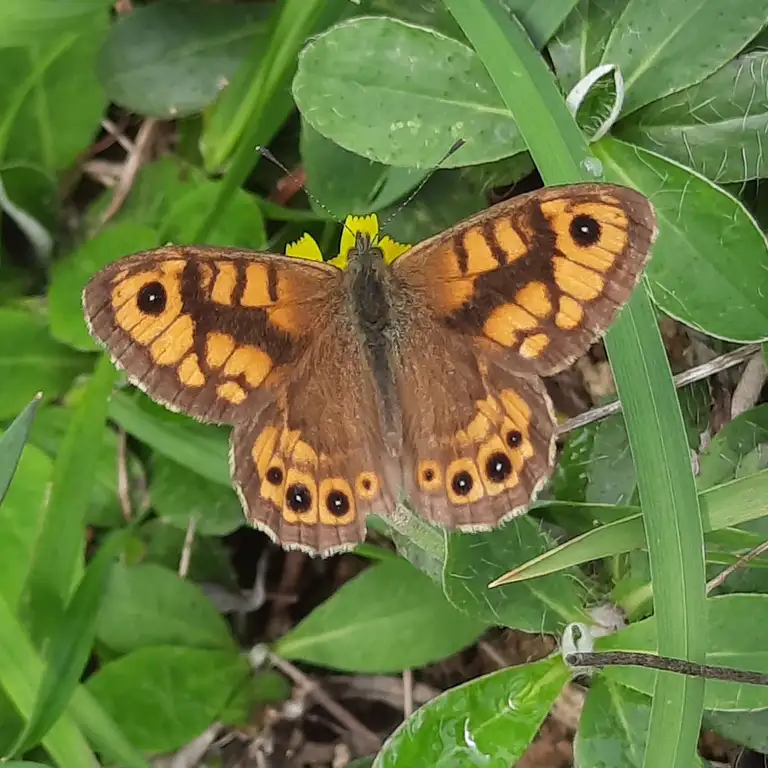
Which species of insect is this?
Lasiommata megera (also Pararge megera)
